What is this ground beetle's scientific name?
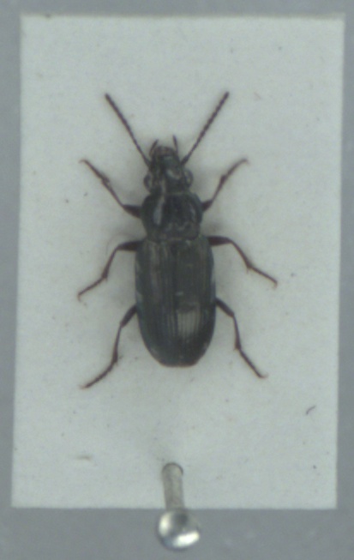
Pogonus littoralis
